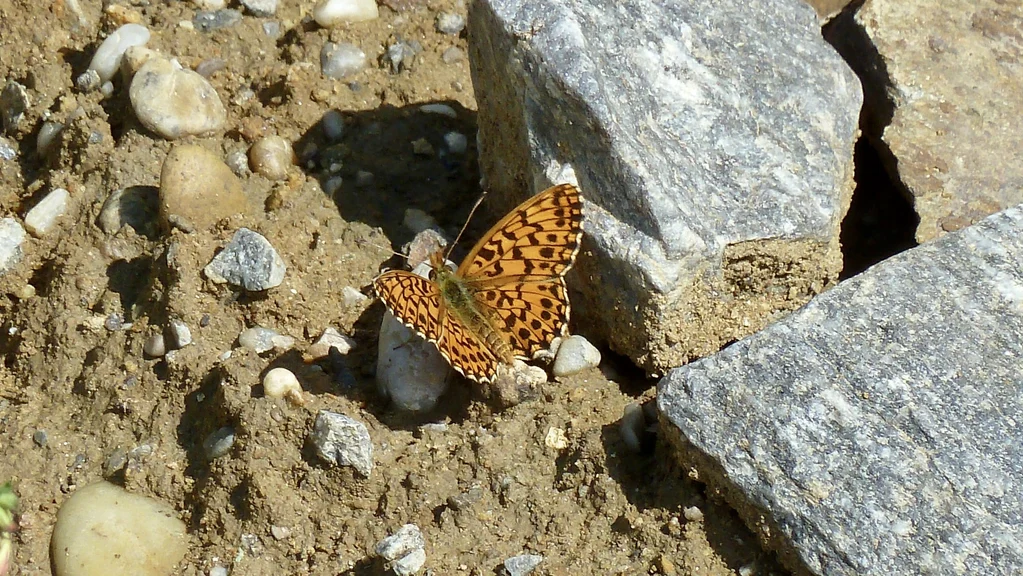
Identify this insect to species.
Boloria dia
